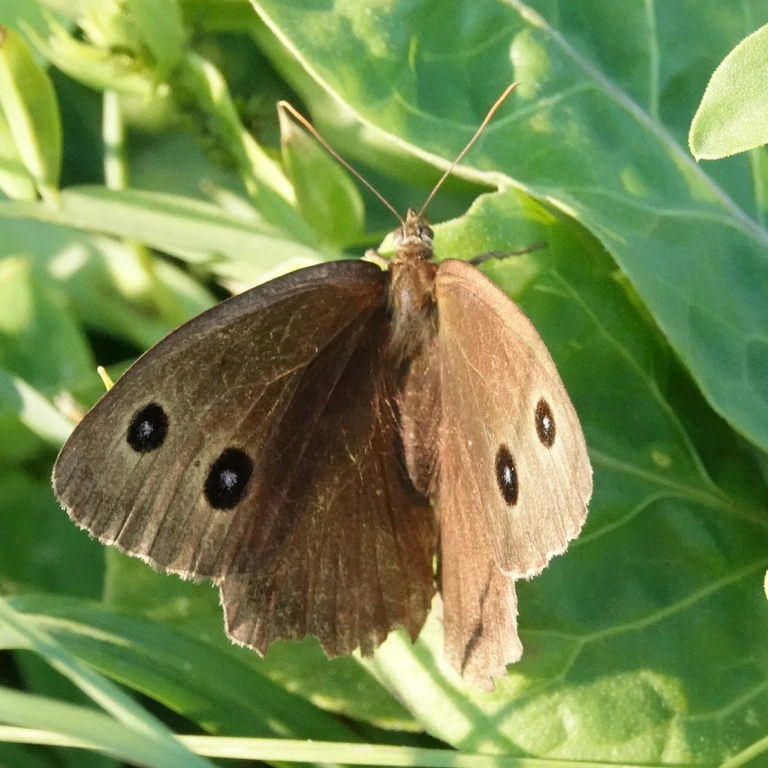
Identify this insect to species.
Minois dryas
